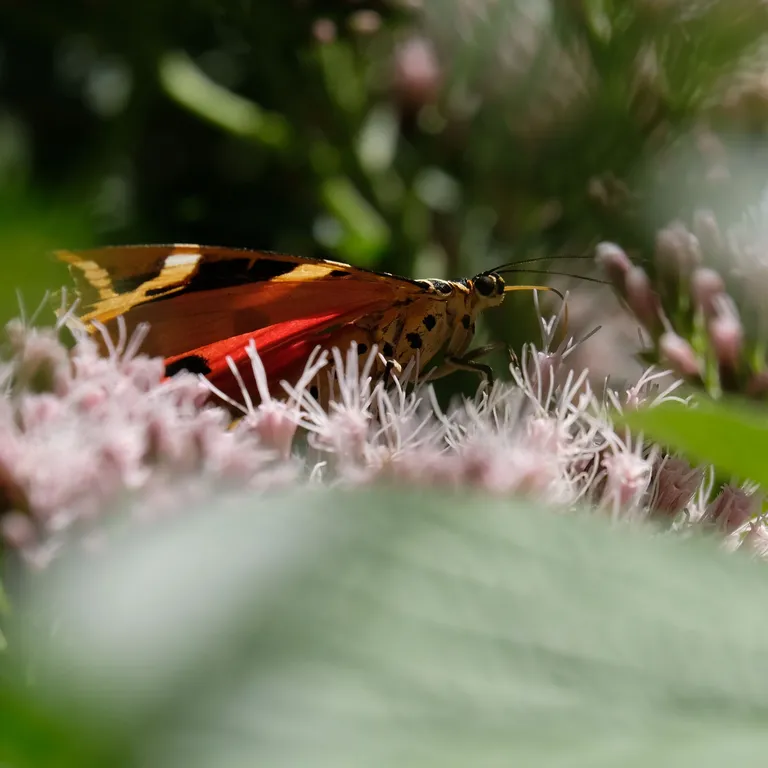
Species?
Euplagia quadripunctaria
